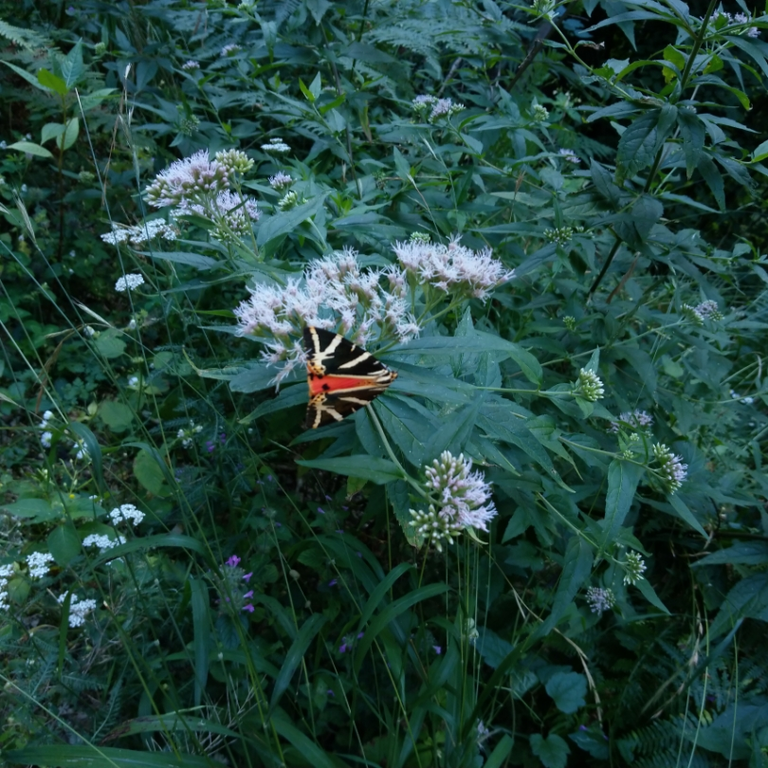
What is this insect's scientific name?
Euplagia quadripunctaria
